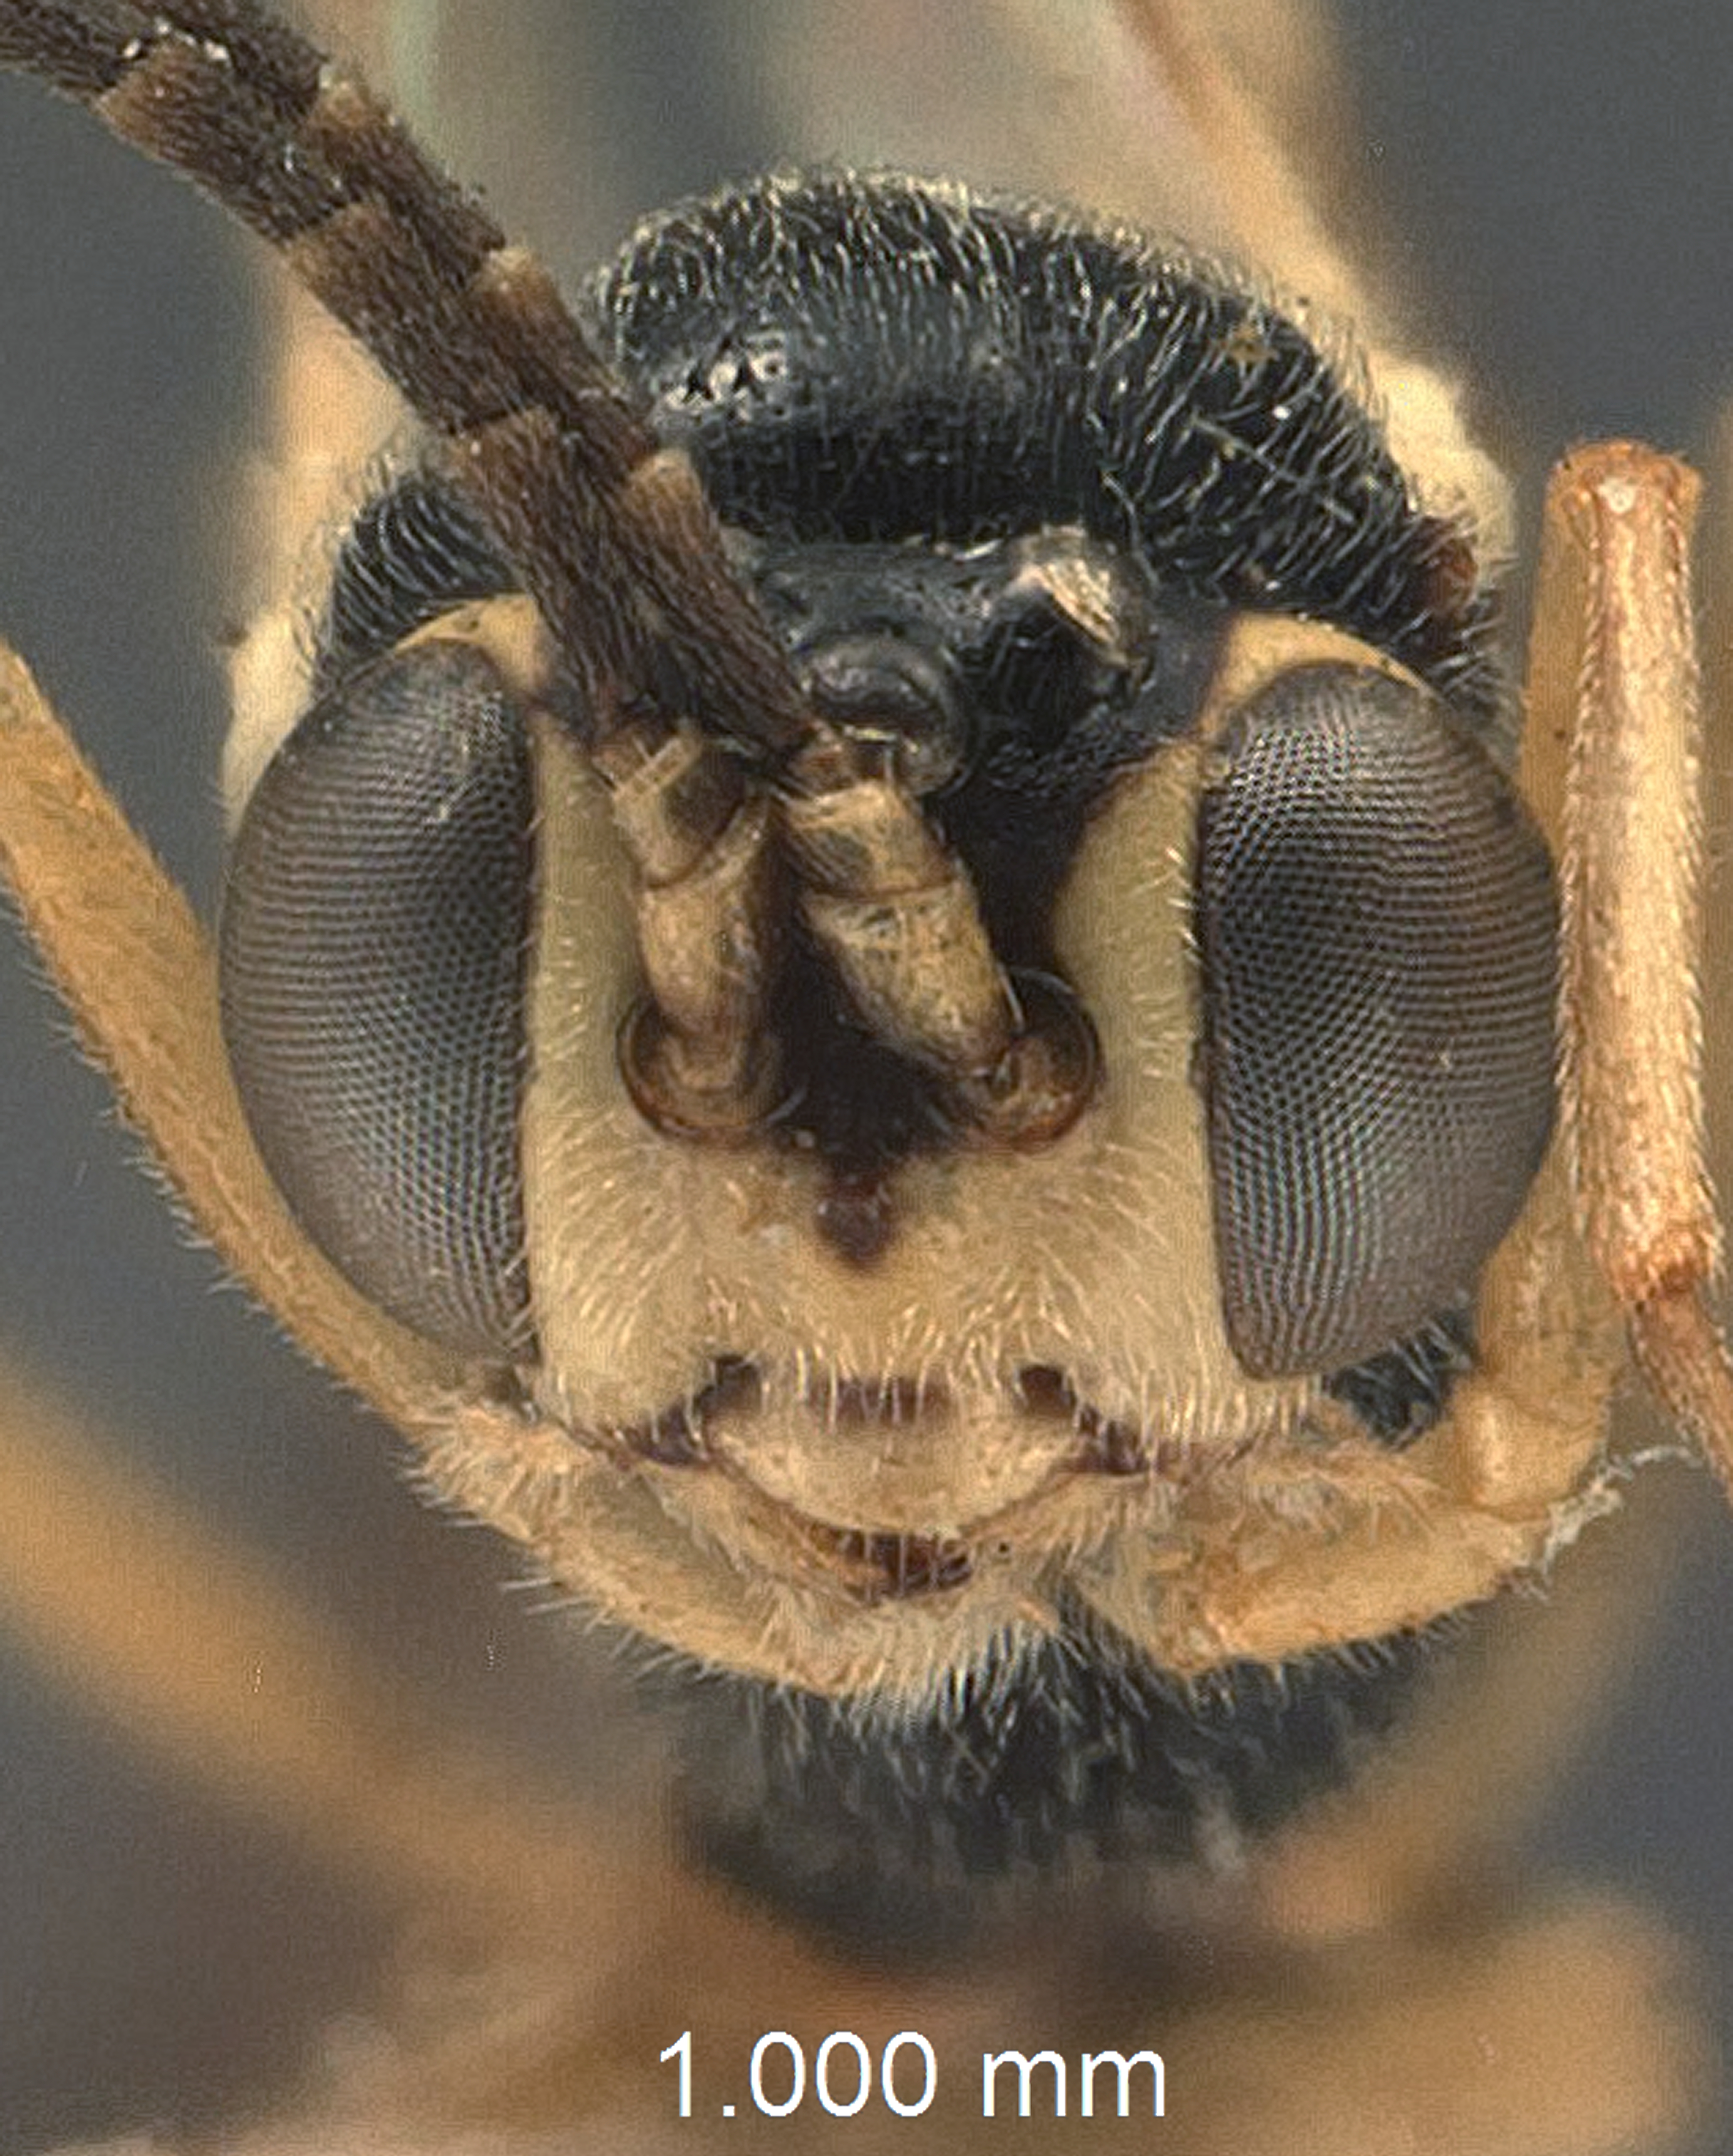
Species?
Temelucha bakeri
